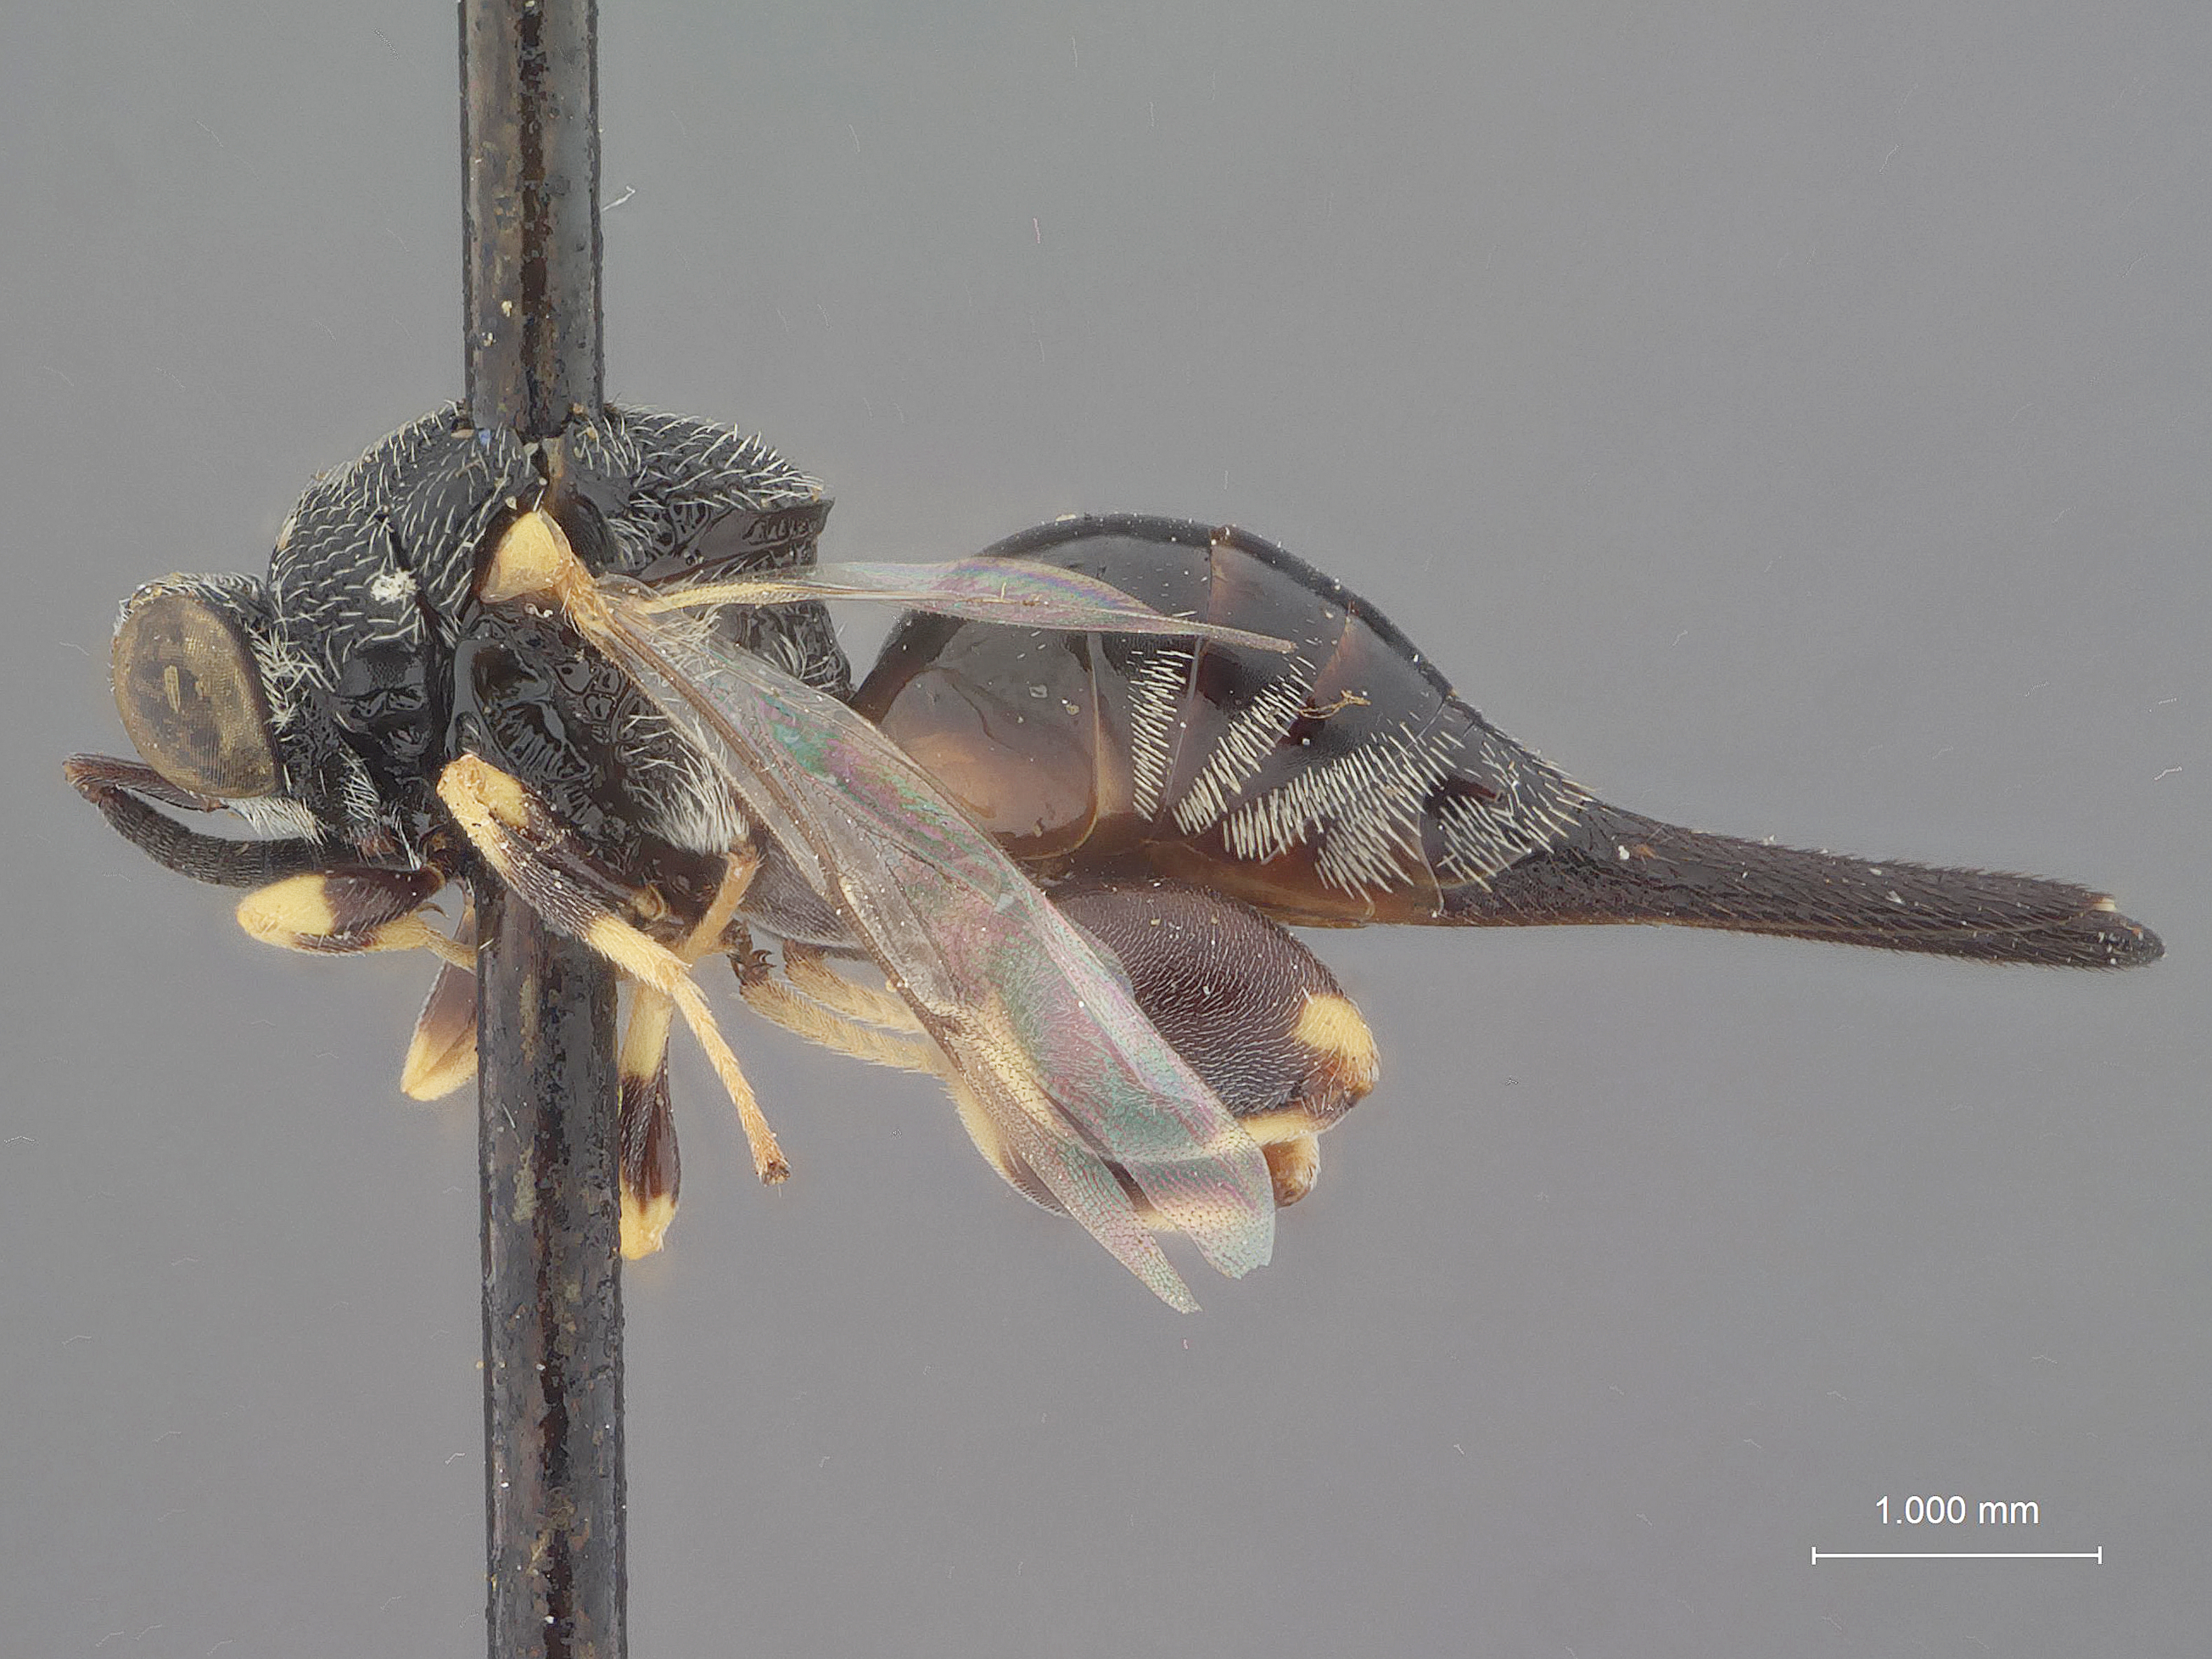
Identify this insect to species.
Thaumatelia trinidadensis
